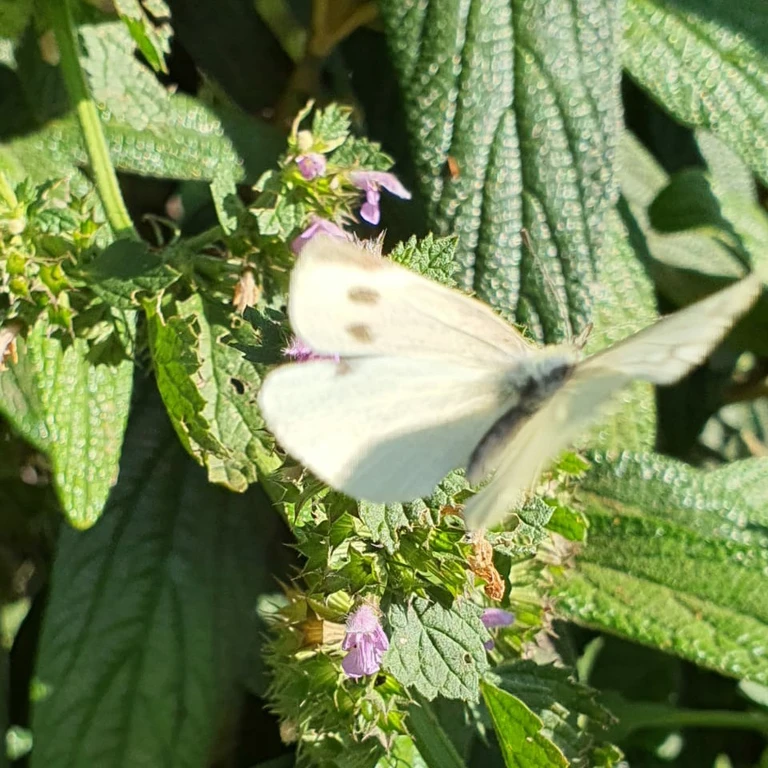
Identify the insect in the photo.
Pieris rapae
